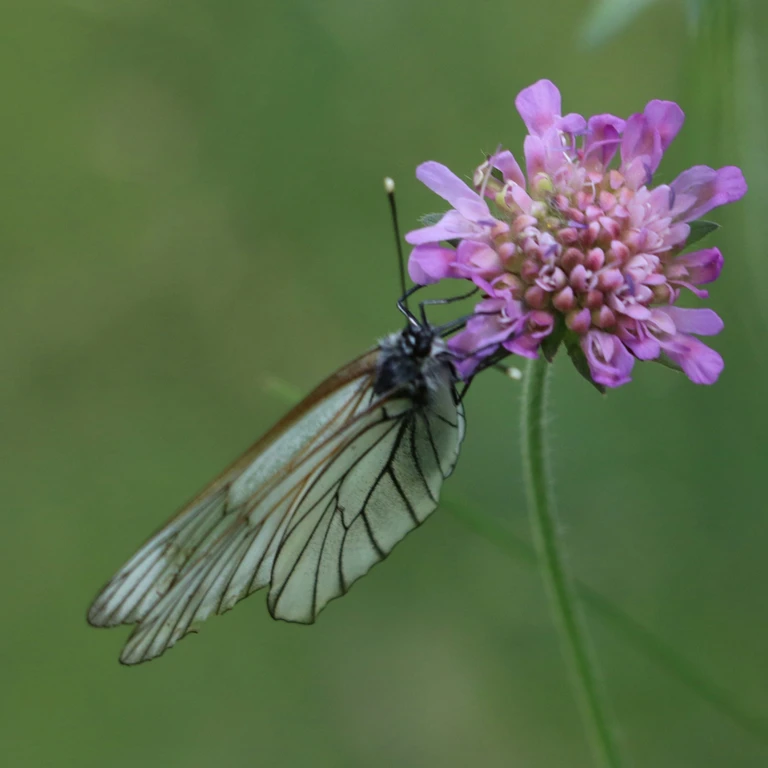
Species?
Aporia crataegi
